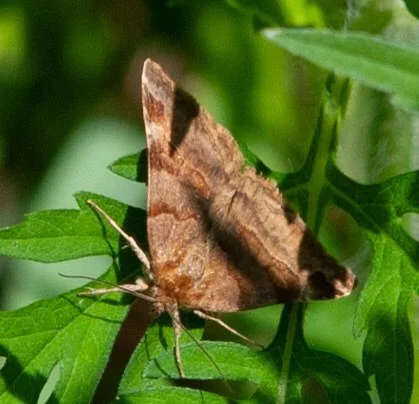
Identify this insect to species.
Euclidia glyphica
